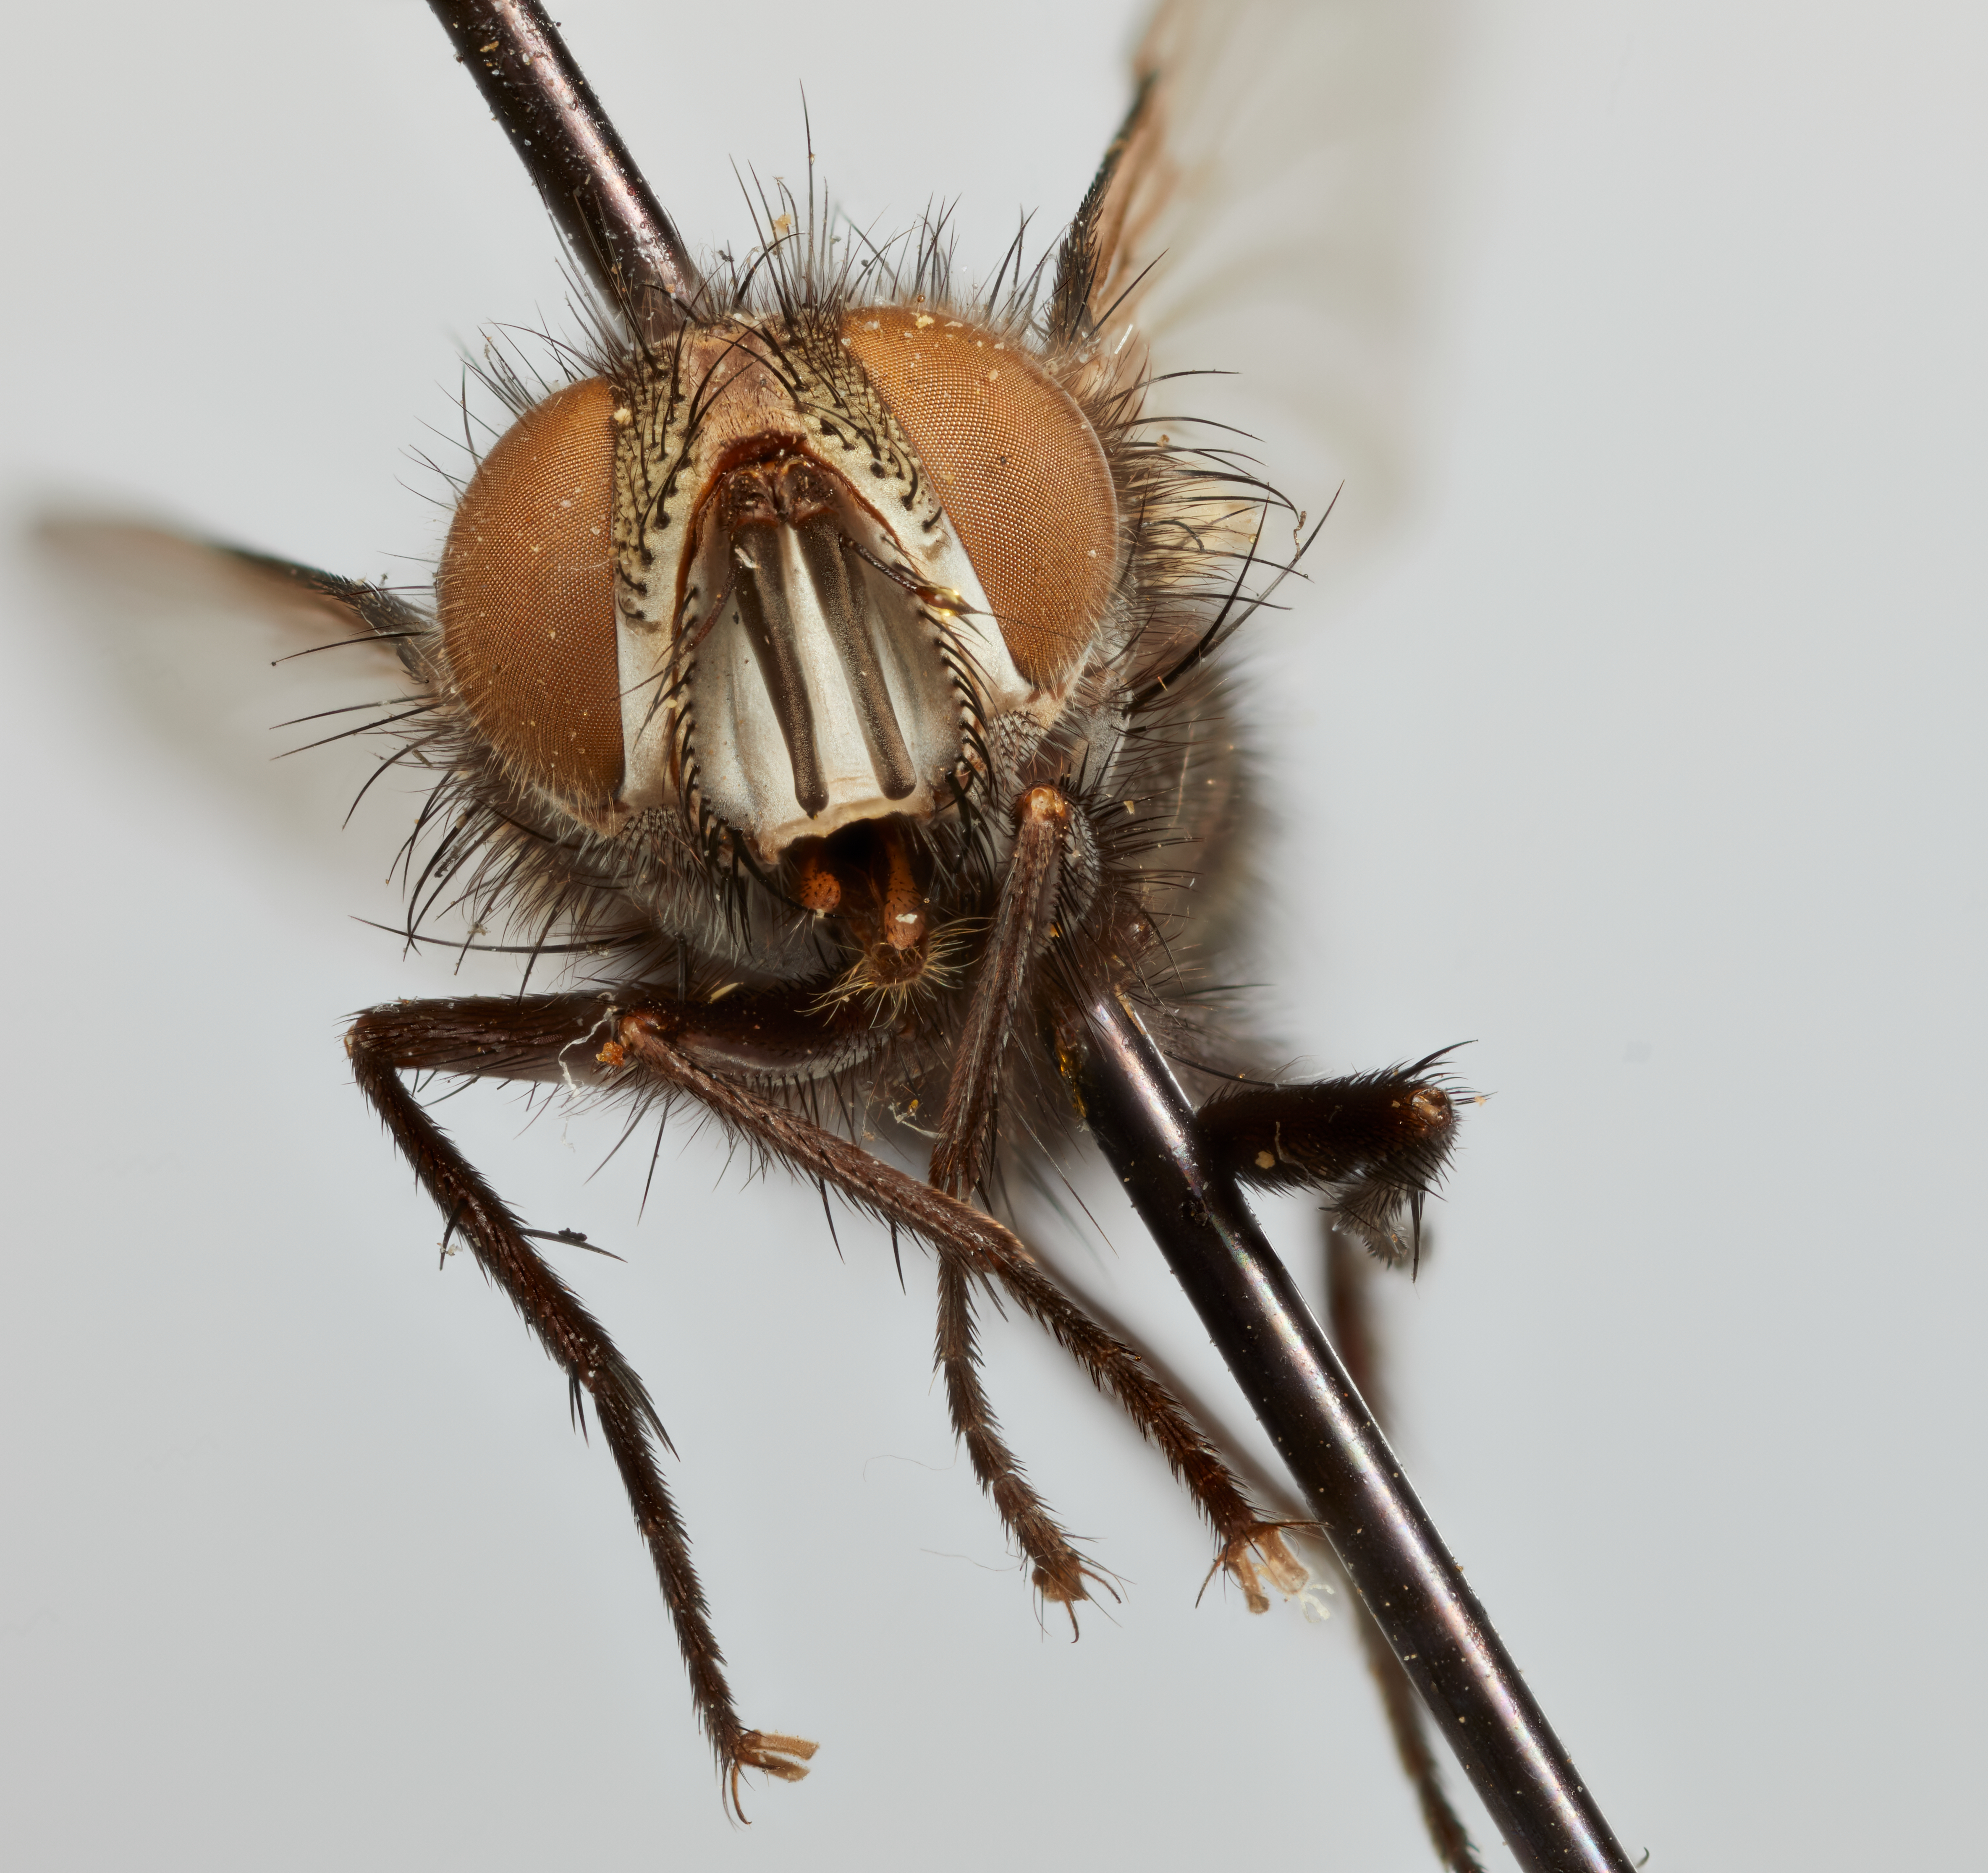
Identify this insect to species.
Phorocera halisidotae
